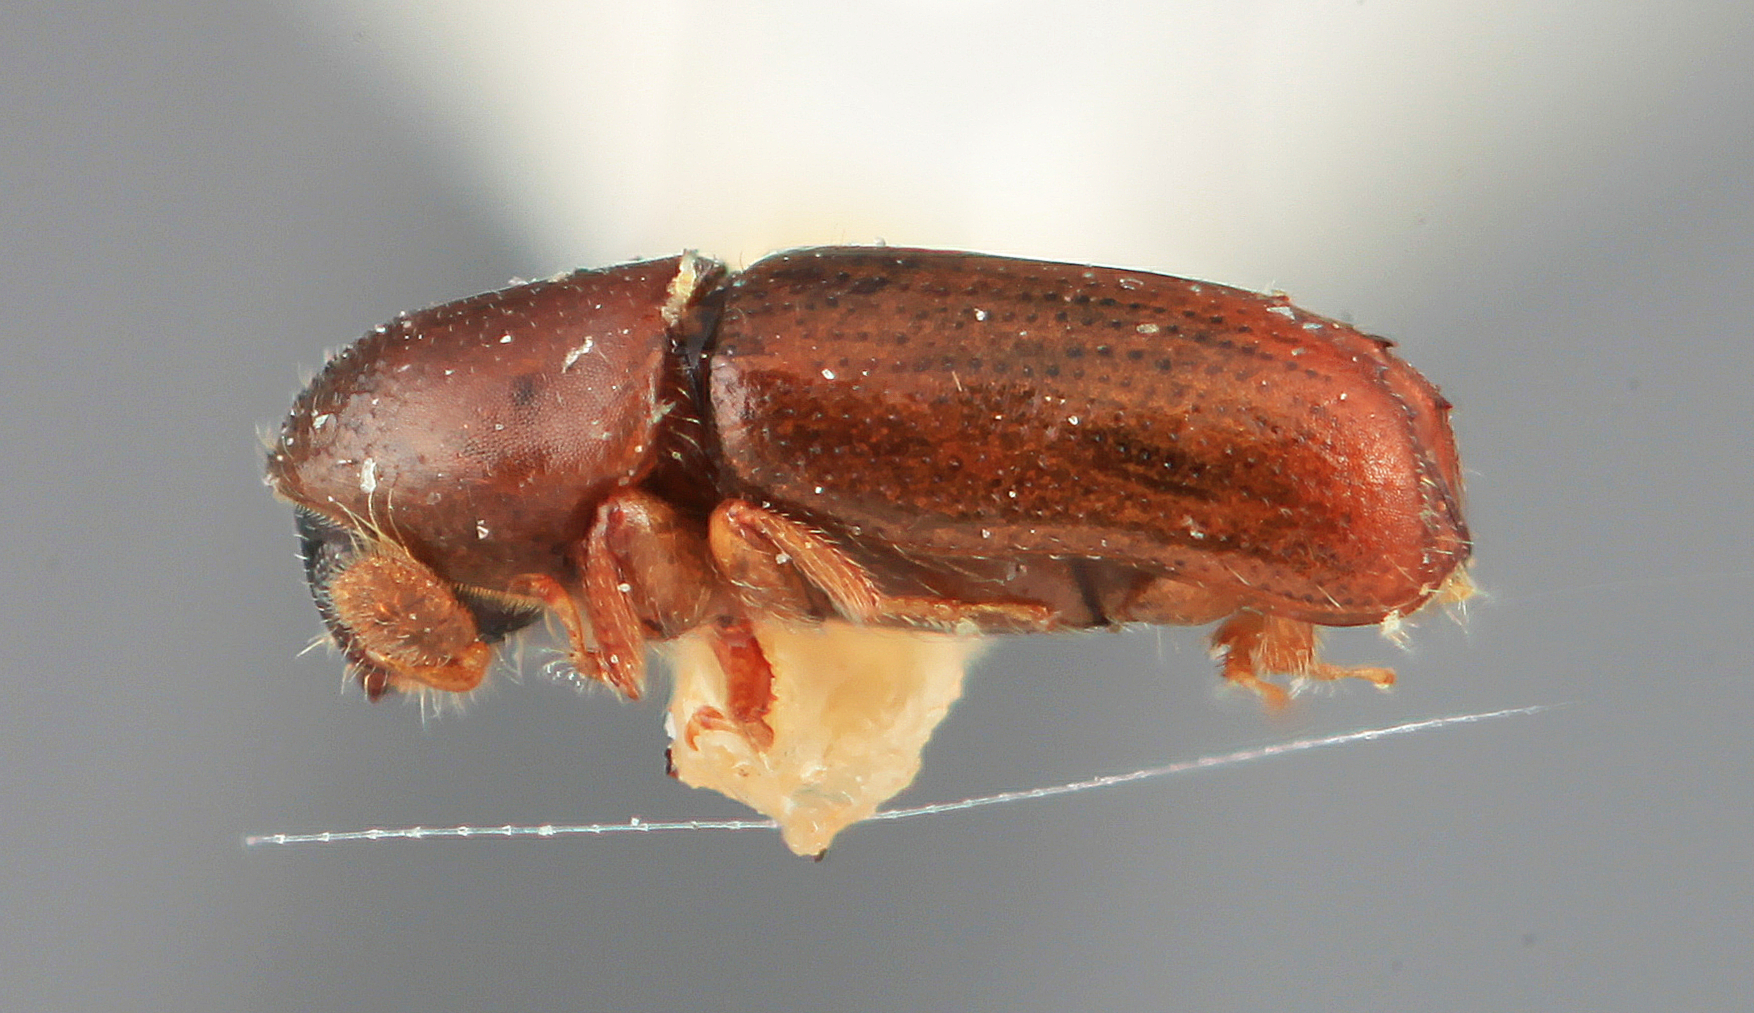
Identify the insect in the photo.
Microcorthylus inermis
